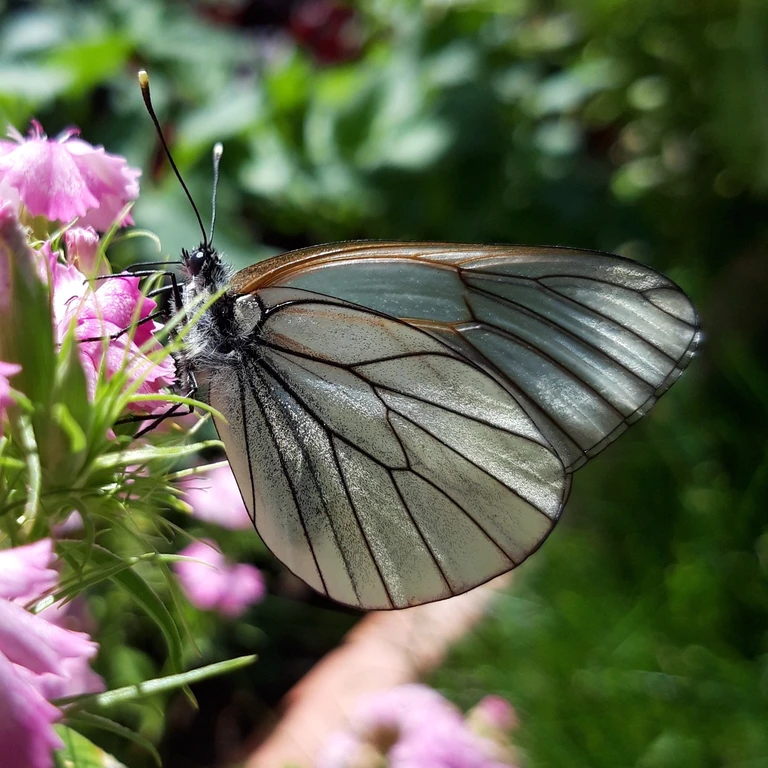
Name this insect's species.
Aporia crataegi
